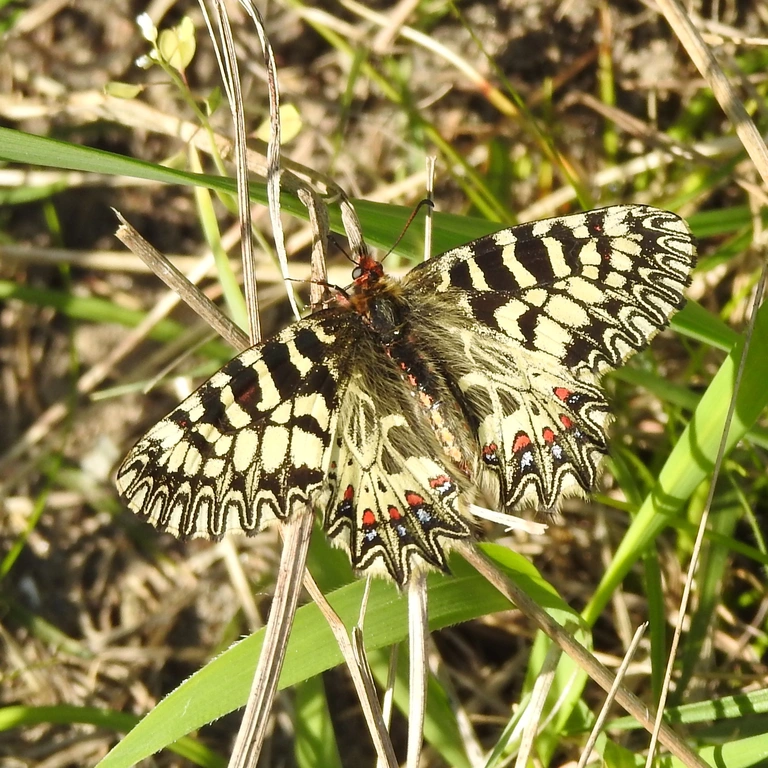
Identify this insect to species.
Zerynthia polyxena
